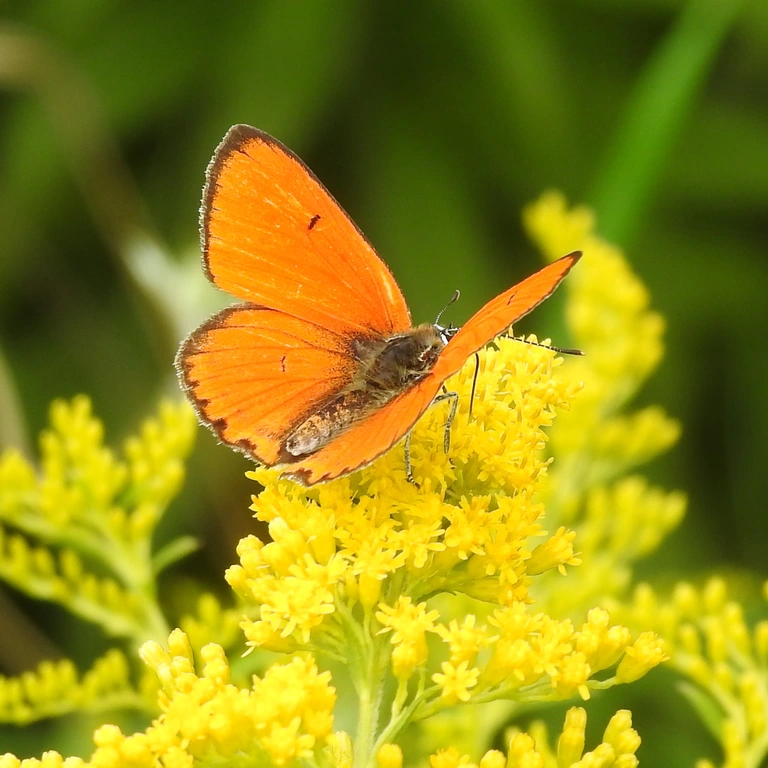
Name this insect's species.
Lycaena dispar
